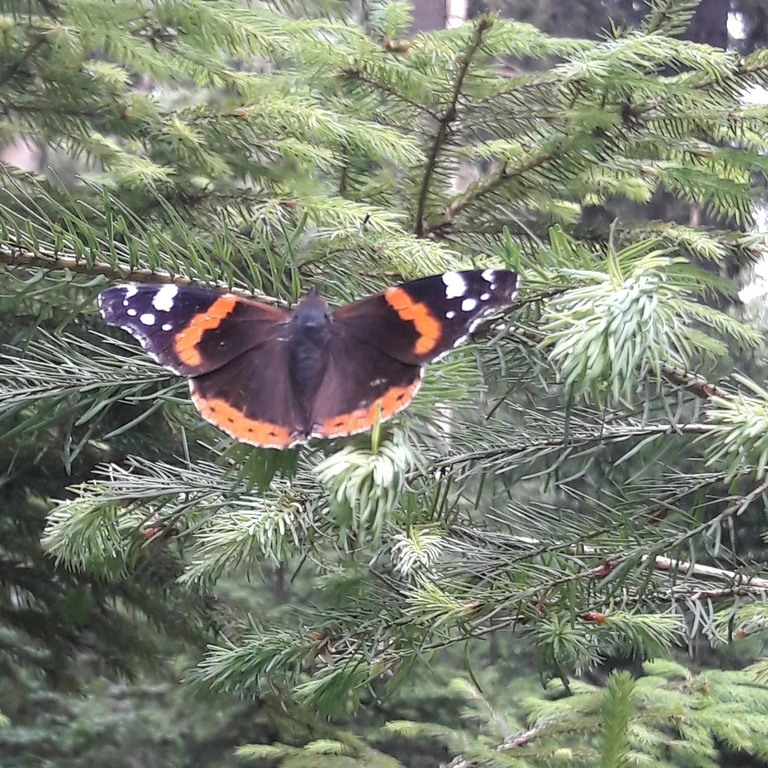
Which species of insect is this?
Vanessa atalanta
